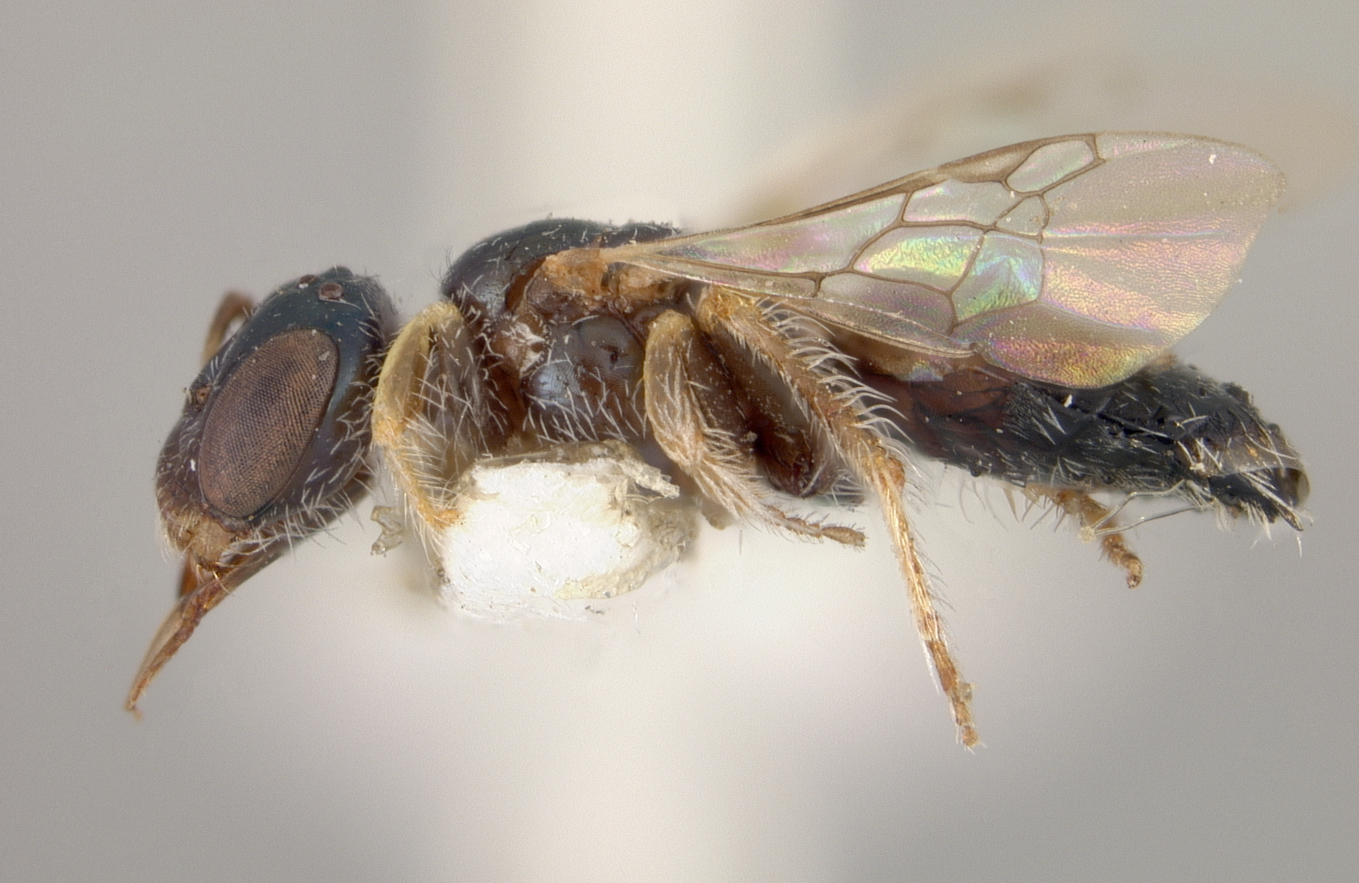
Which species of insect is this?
Perdita vidua
